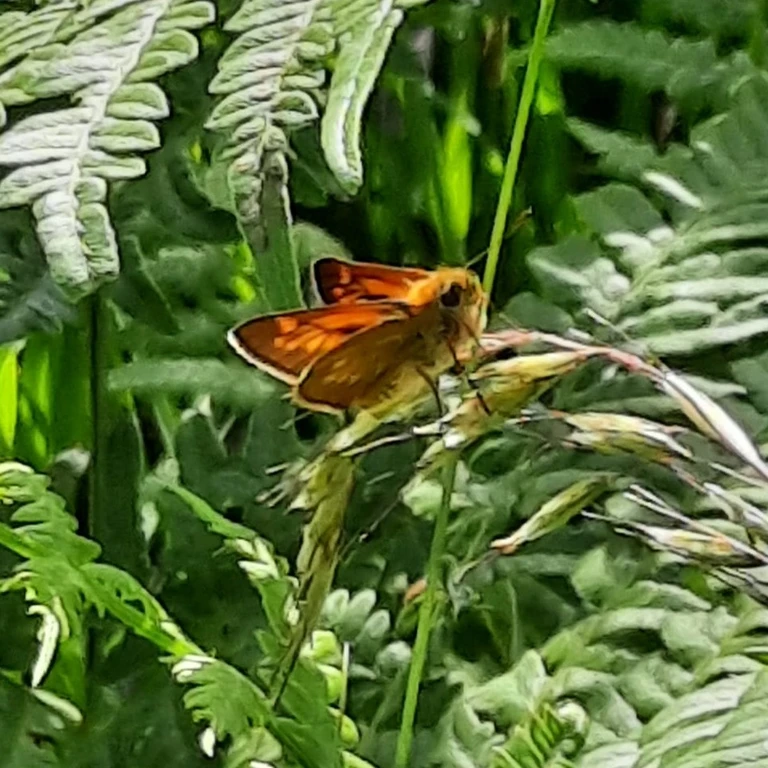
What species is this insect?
Ochlodes sylvanus (also Ochlodes venata)
